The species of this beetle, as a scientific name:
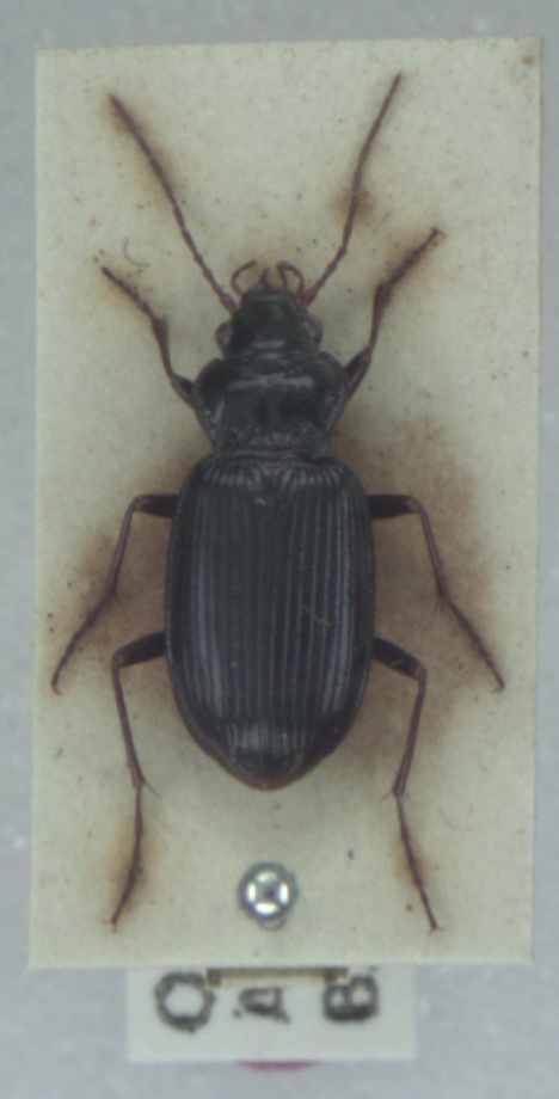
Nebria brevicollis
